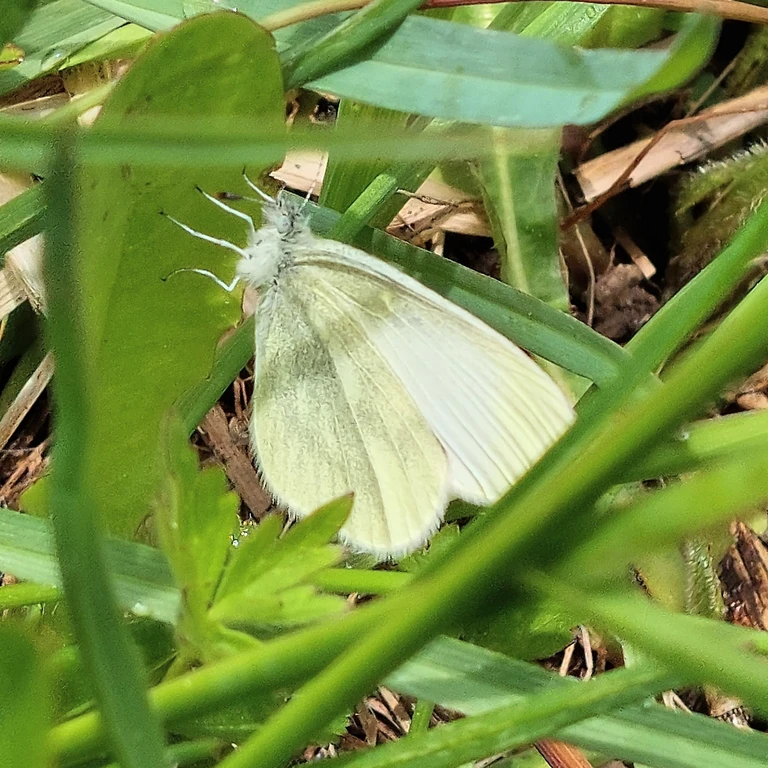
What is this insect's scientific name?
Leptidea sinapis/juvernica
